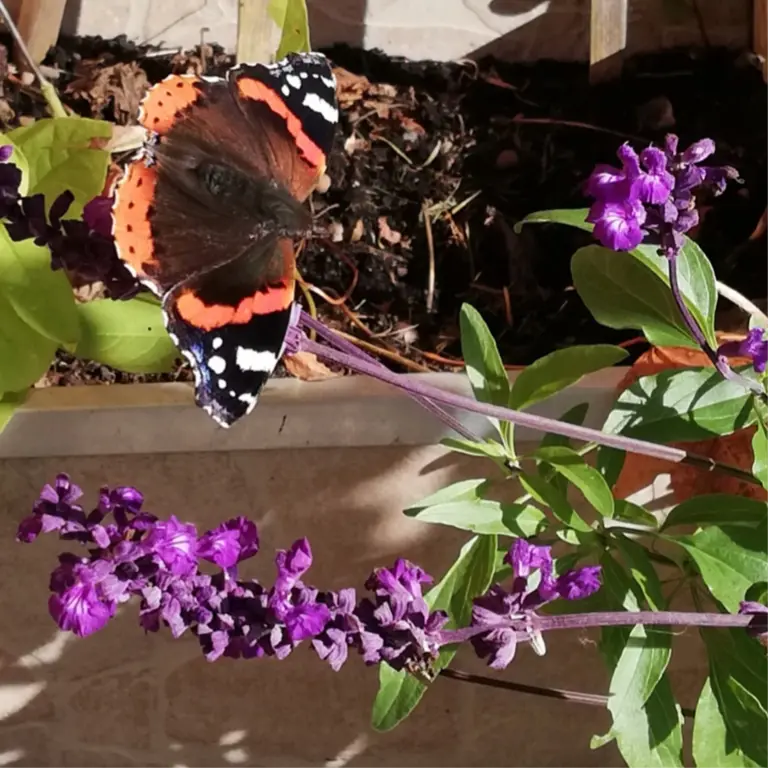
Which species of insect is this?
Vanessa atalanta
